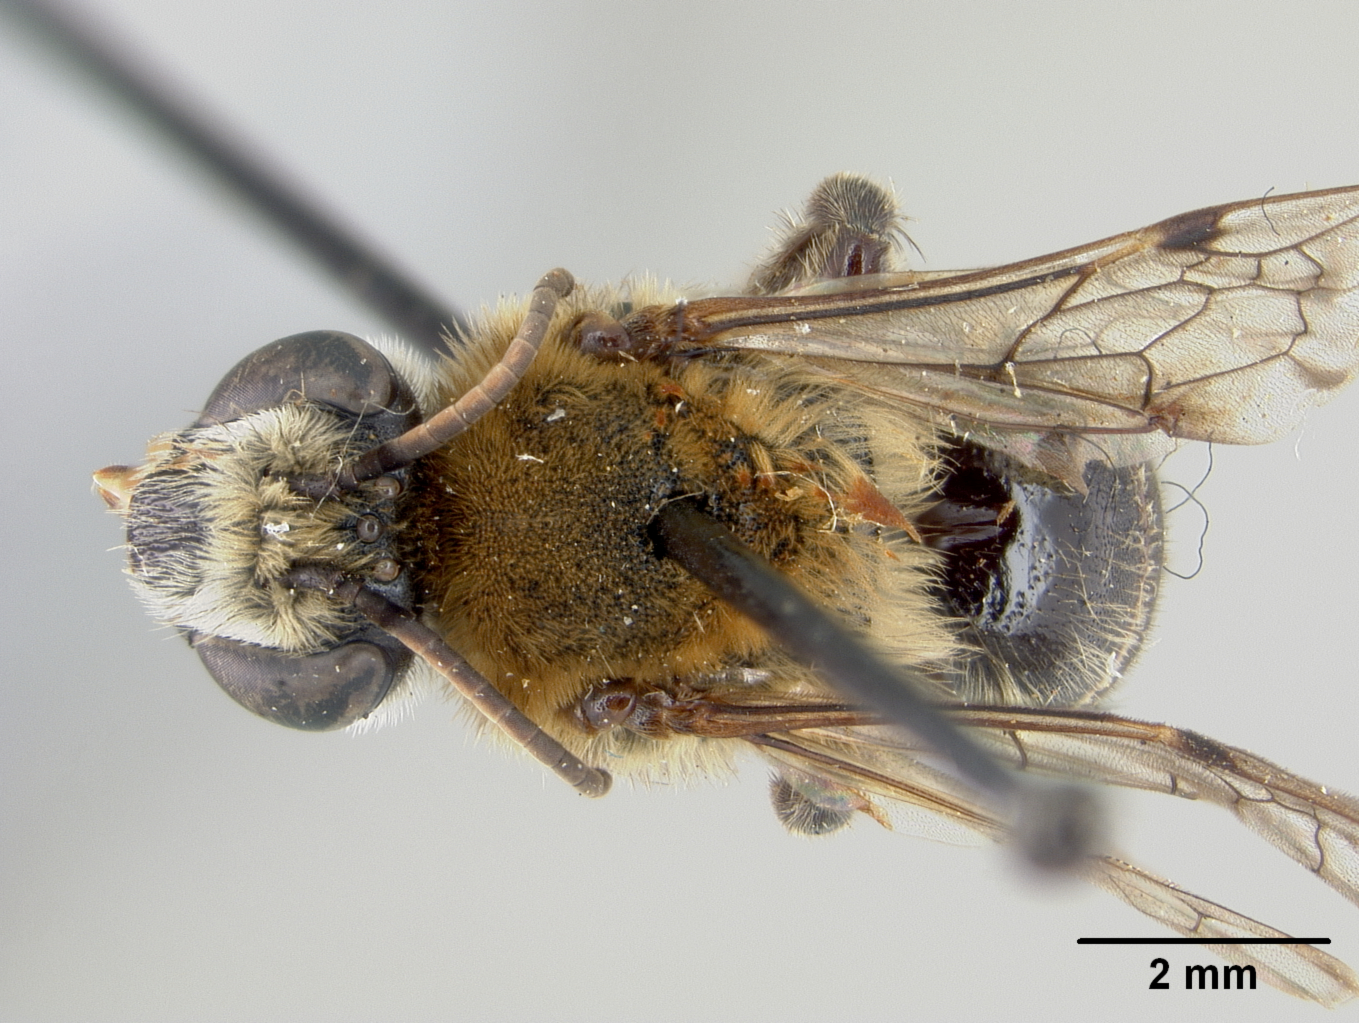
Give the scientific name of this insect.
Colletes spiloptera
